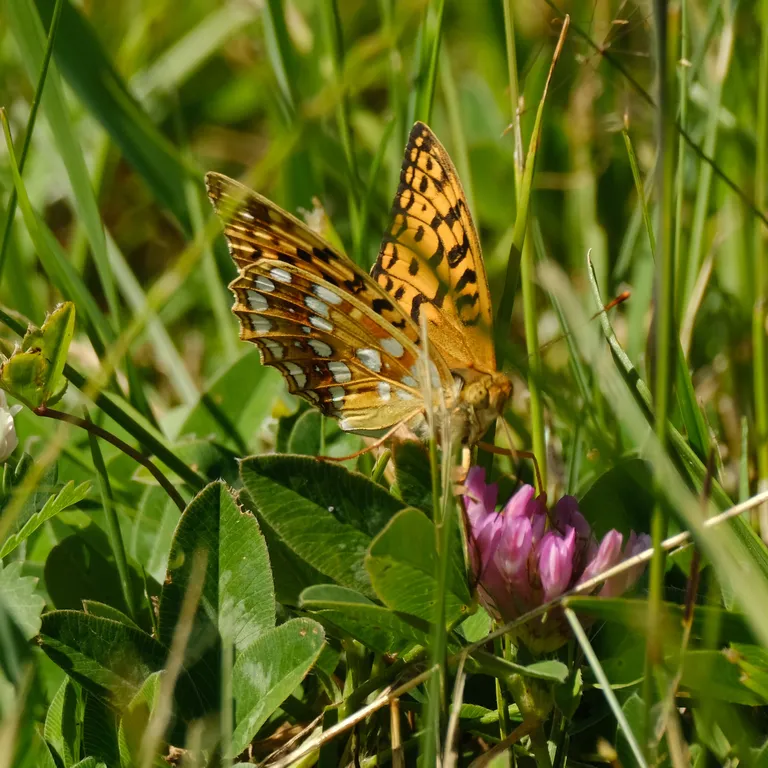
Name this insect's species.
Fabriciana adippe
